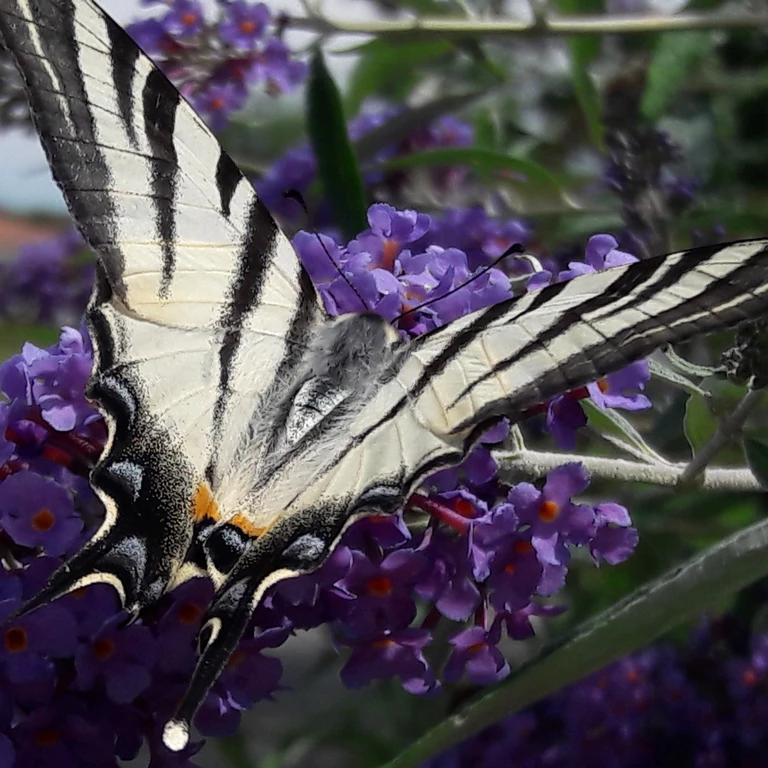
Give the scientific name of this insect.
Iphiclides podalirius
